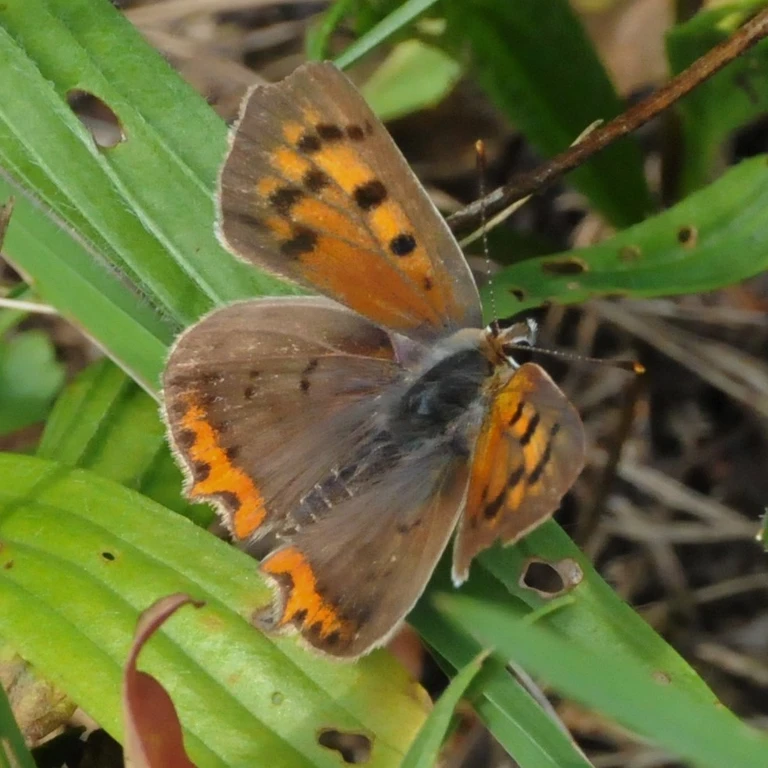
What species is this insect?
Lycaena phlaeas
